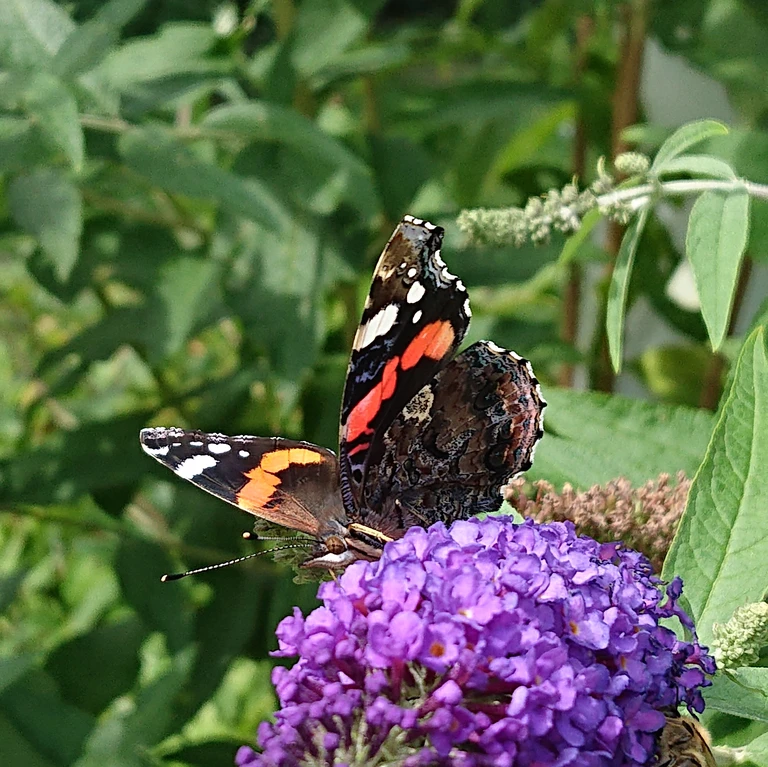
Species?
Vanessa atalanta
